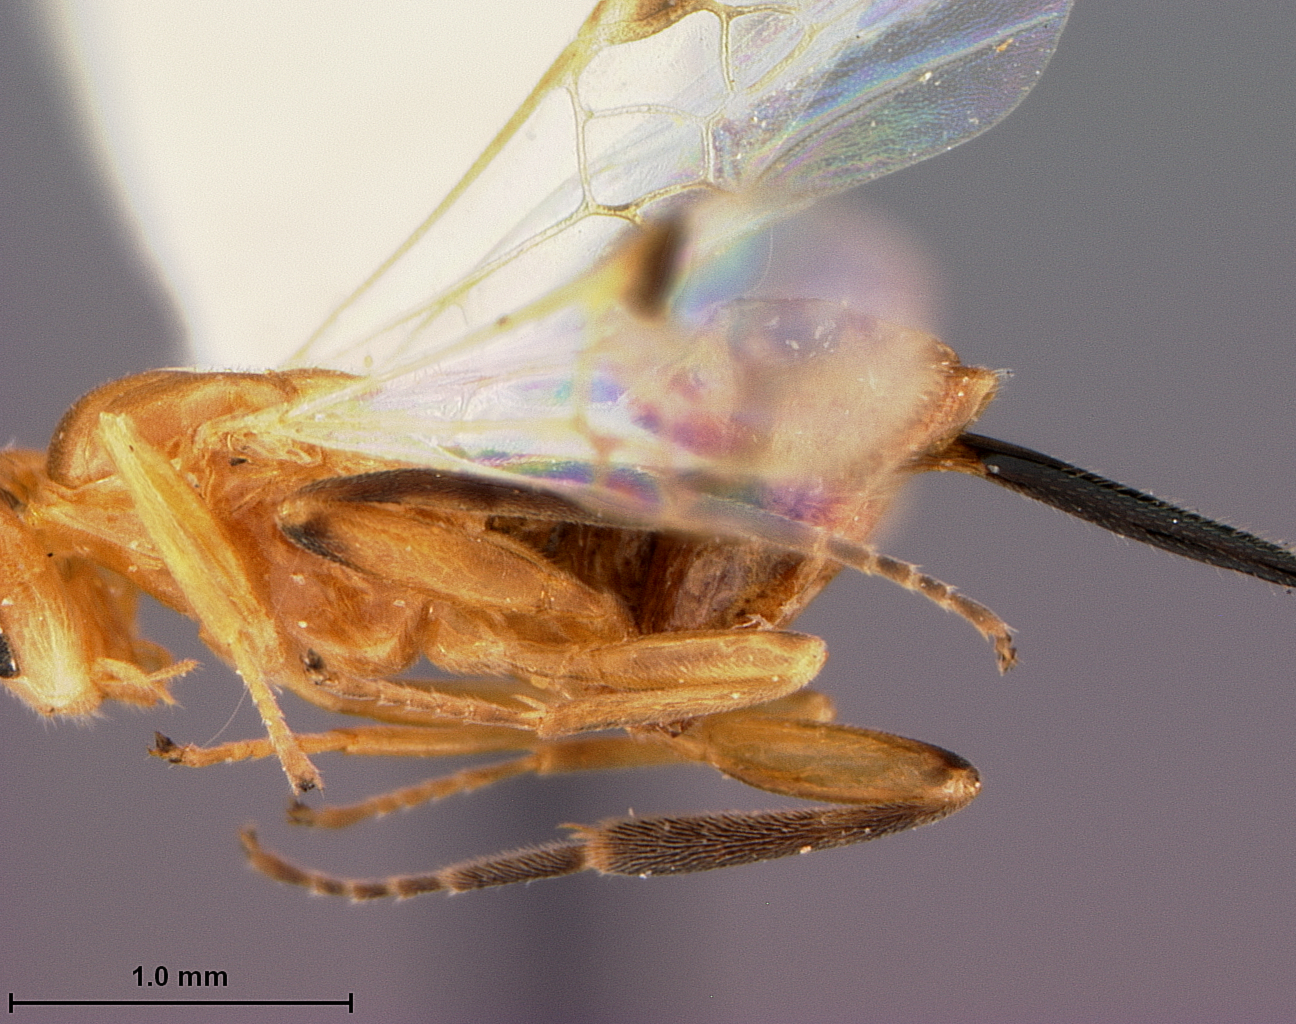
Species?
Pelicope yuccamica
